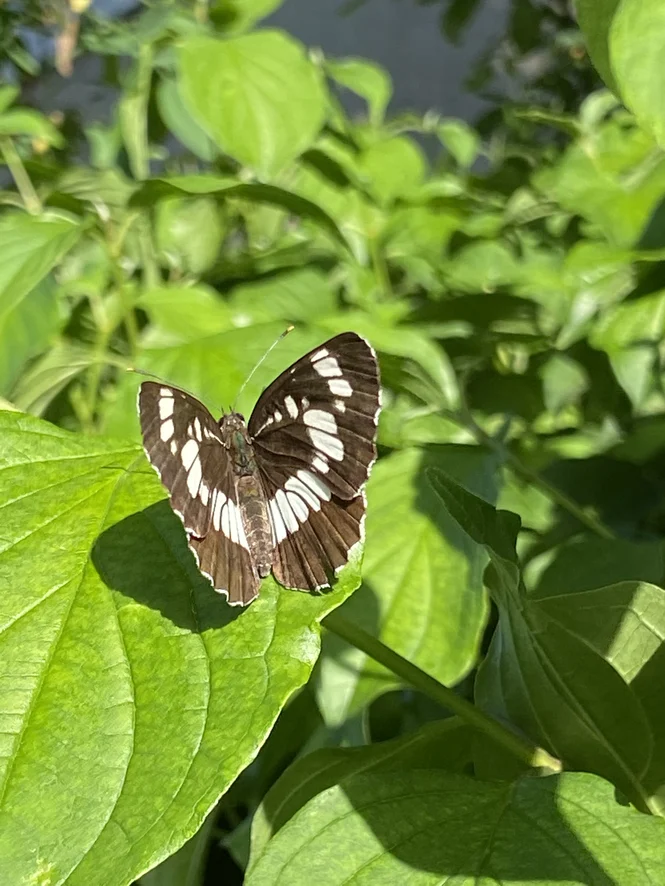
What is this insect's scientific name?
Neptis rivularis
